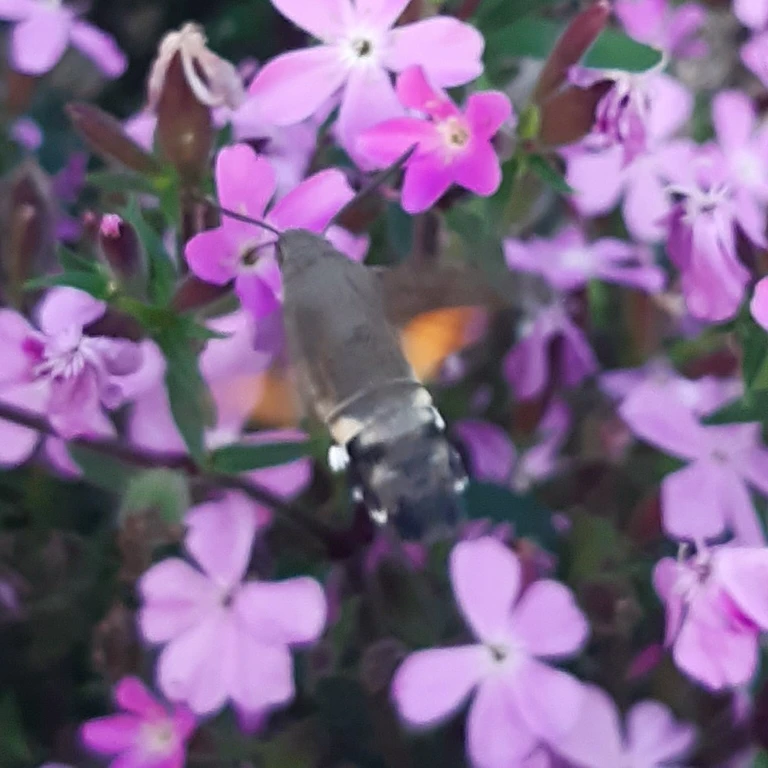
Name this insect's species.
Macroglossum stellatarum
